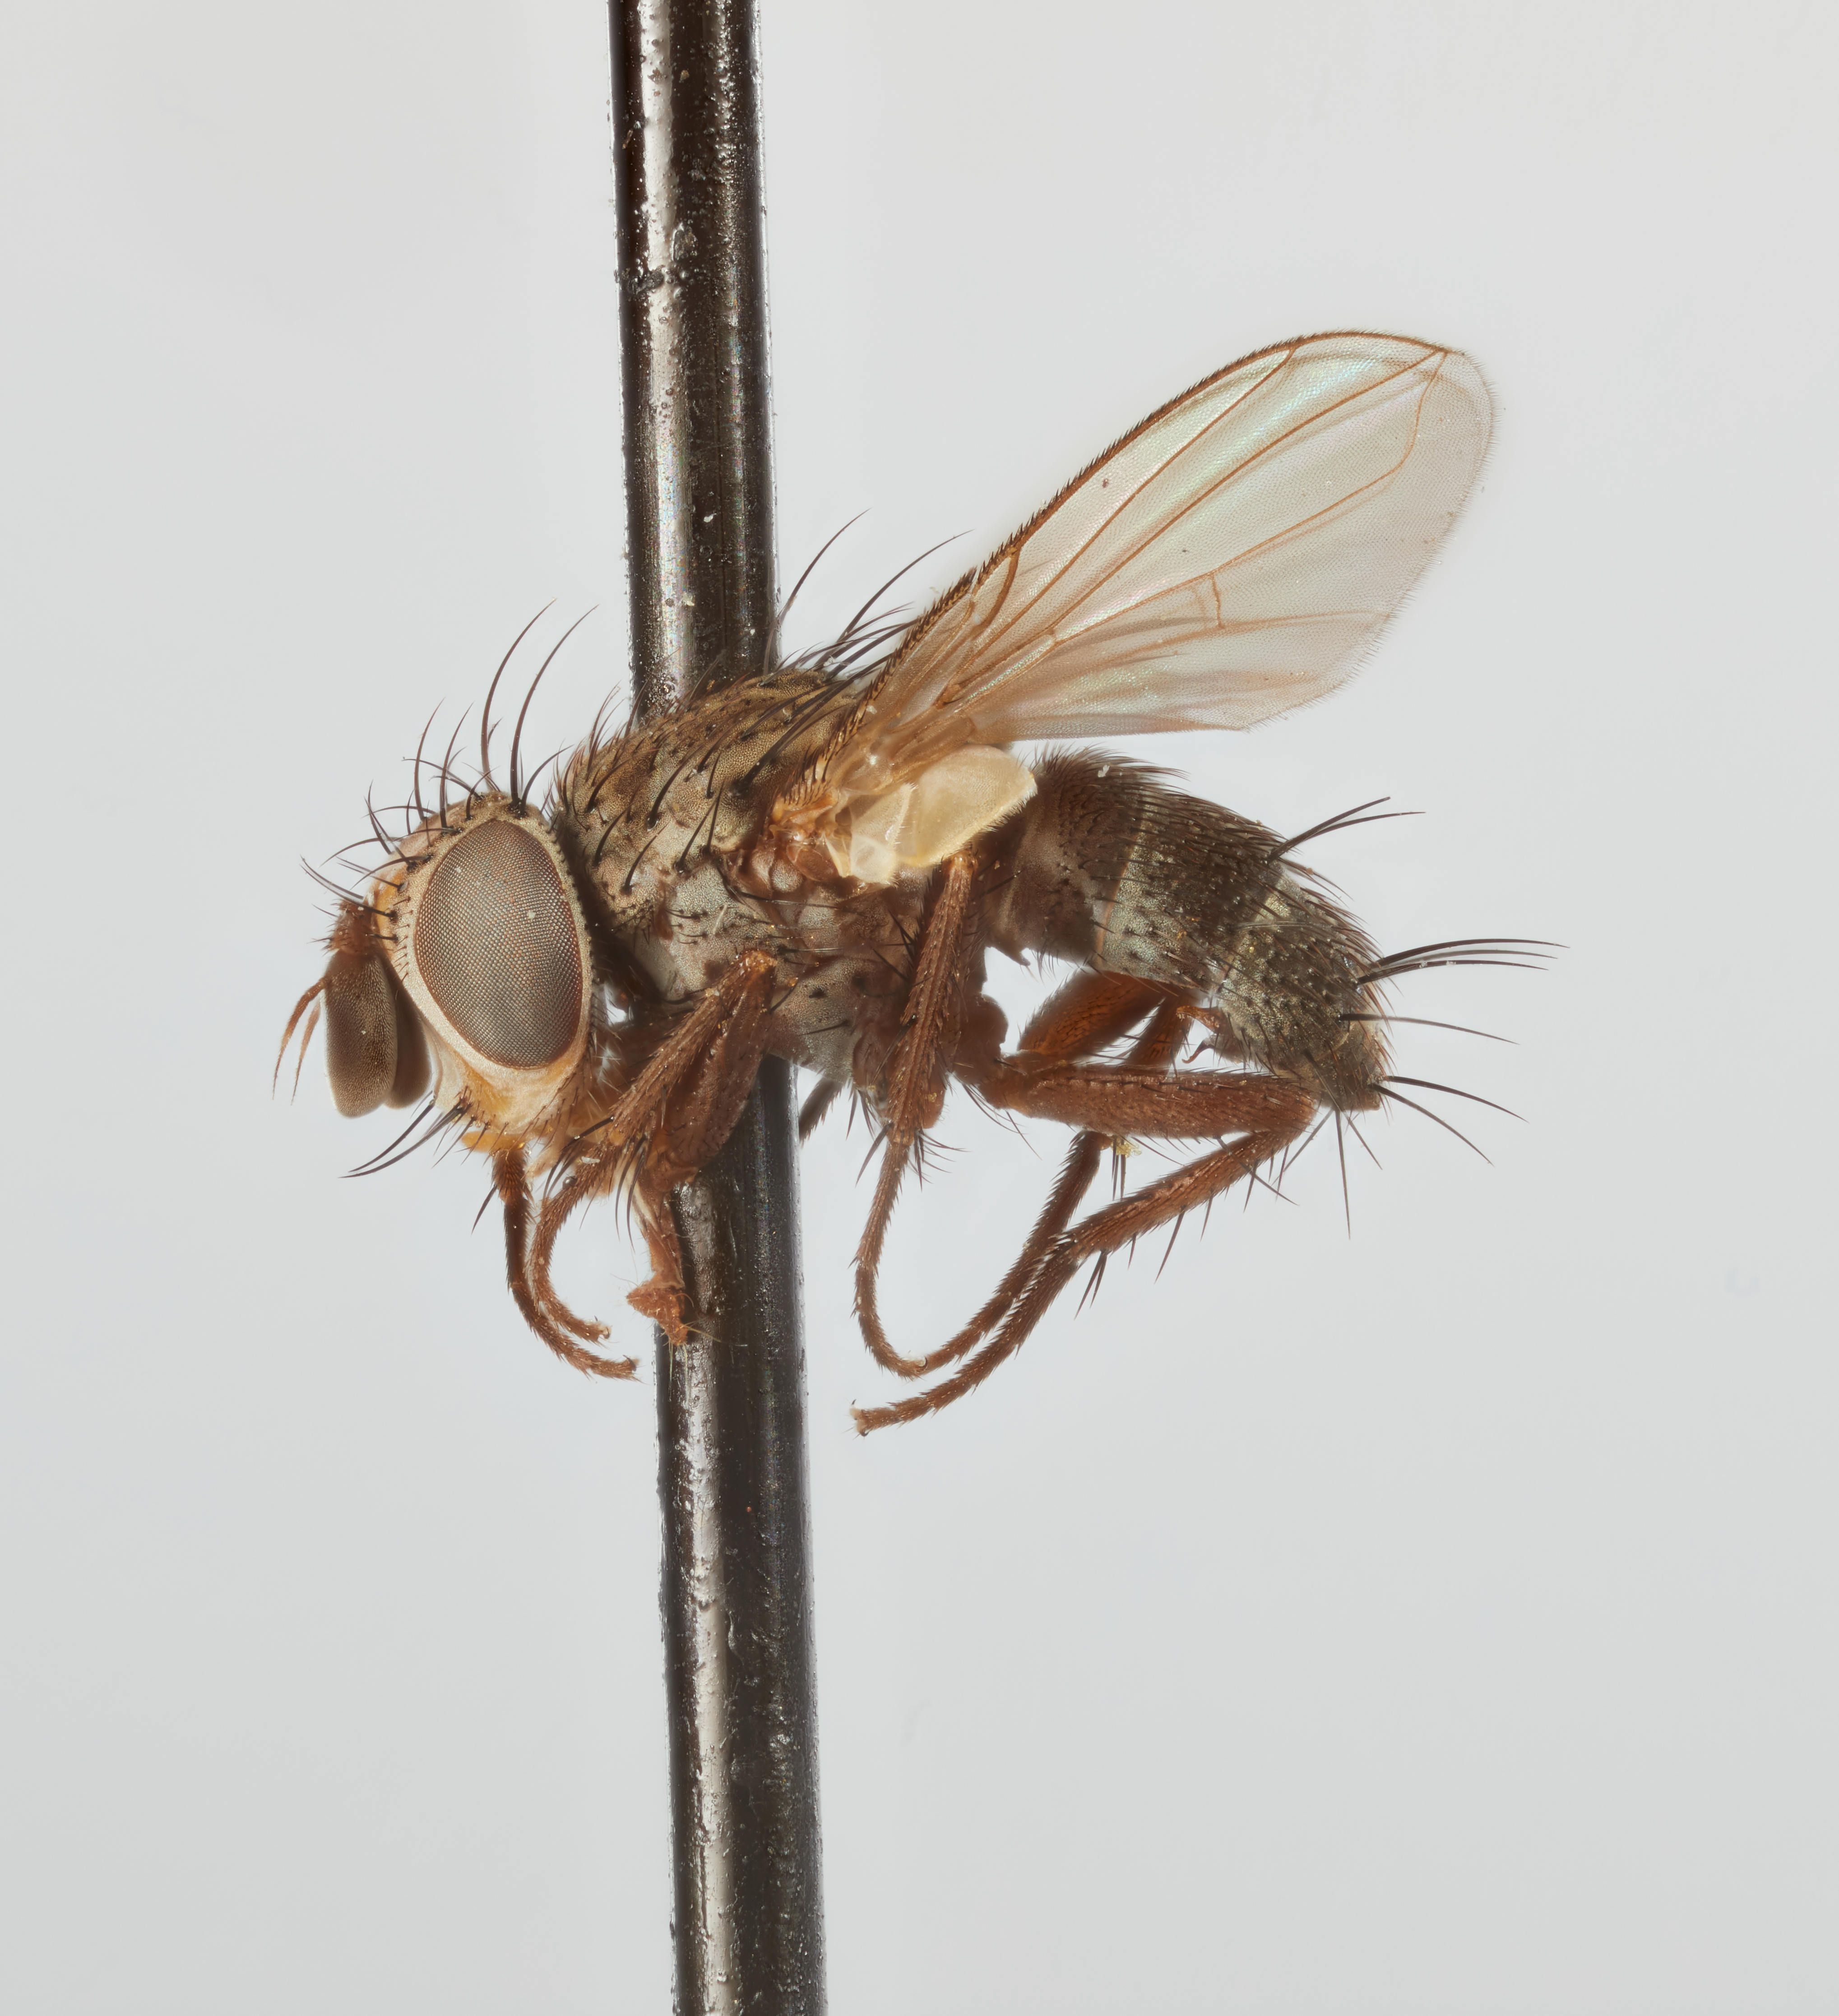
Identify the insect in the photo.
Aphantorhapha arizonica
